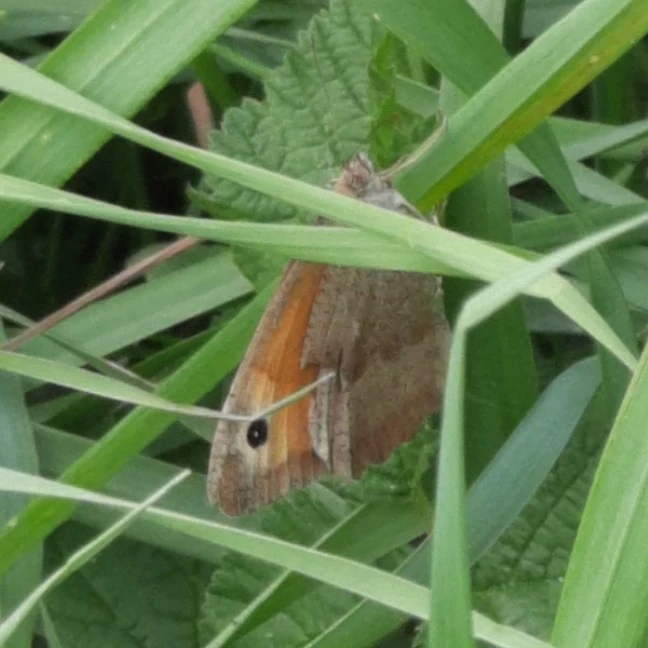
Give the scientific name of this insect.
Maniola jurtina
